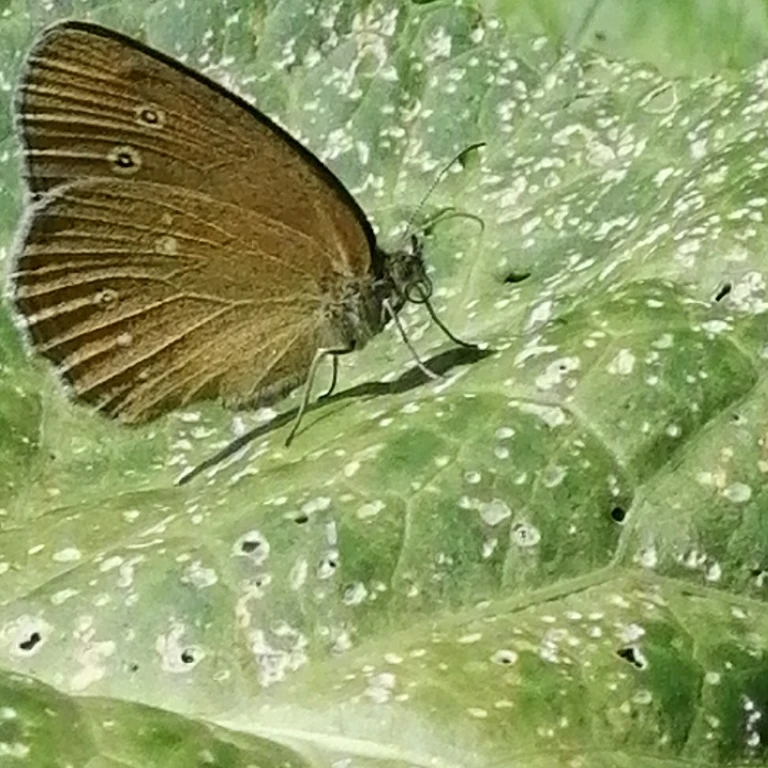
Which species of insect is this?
Aphantopus hyperantus
